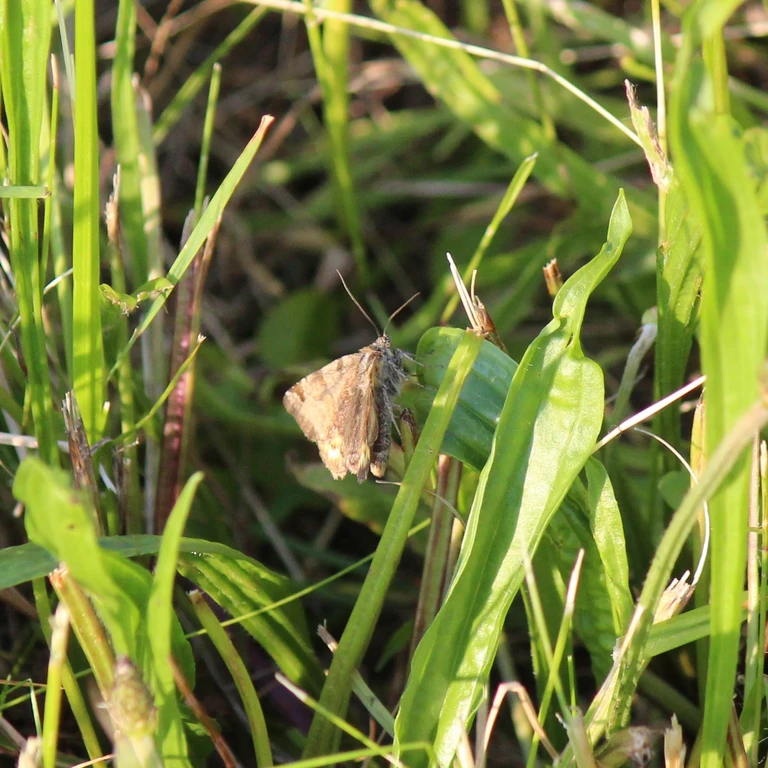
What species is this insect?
Euclidia glyphica
